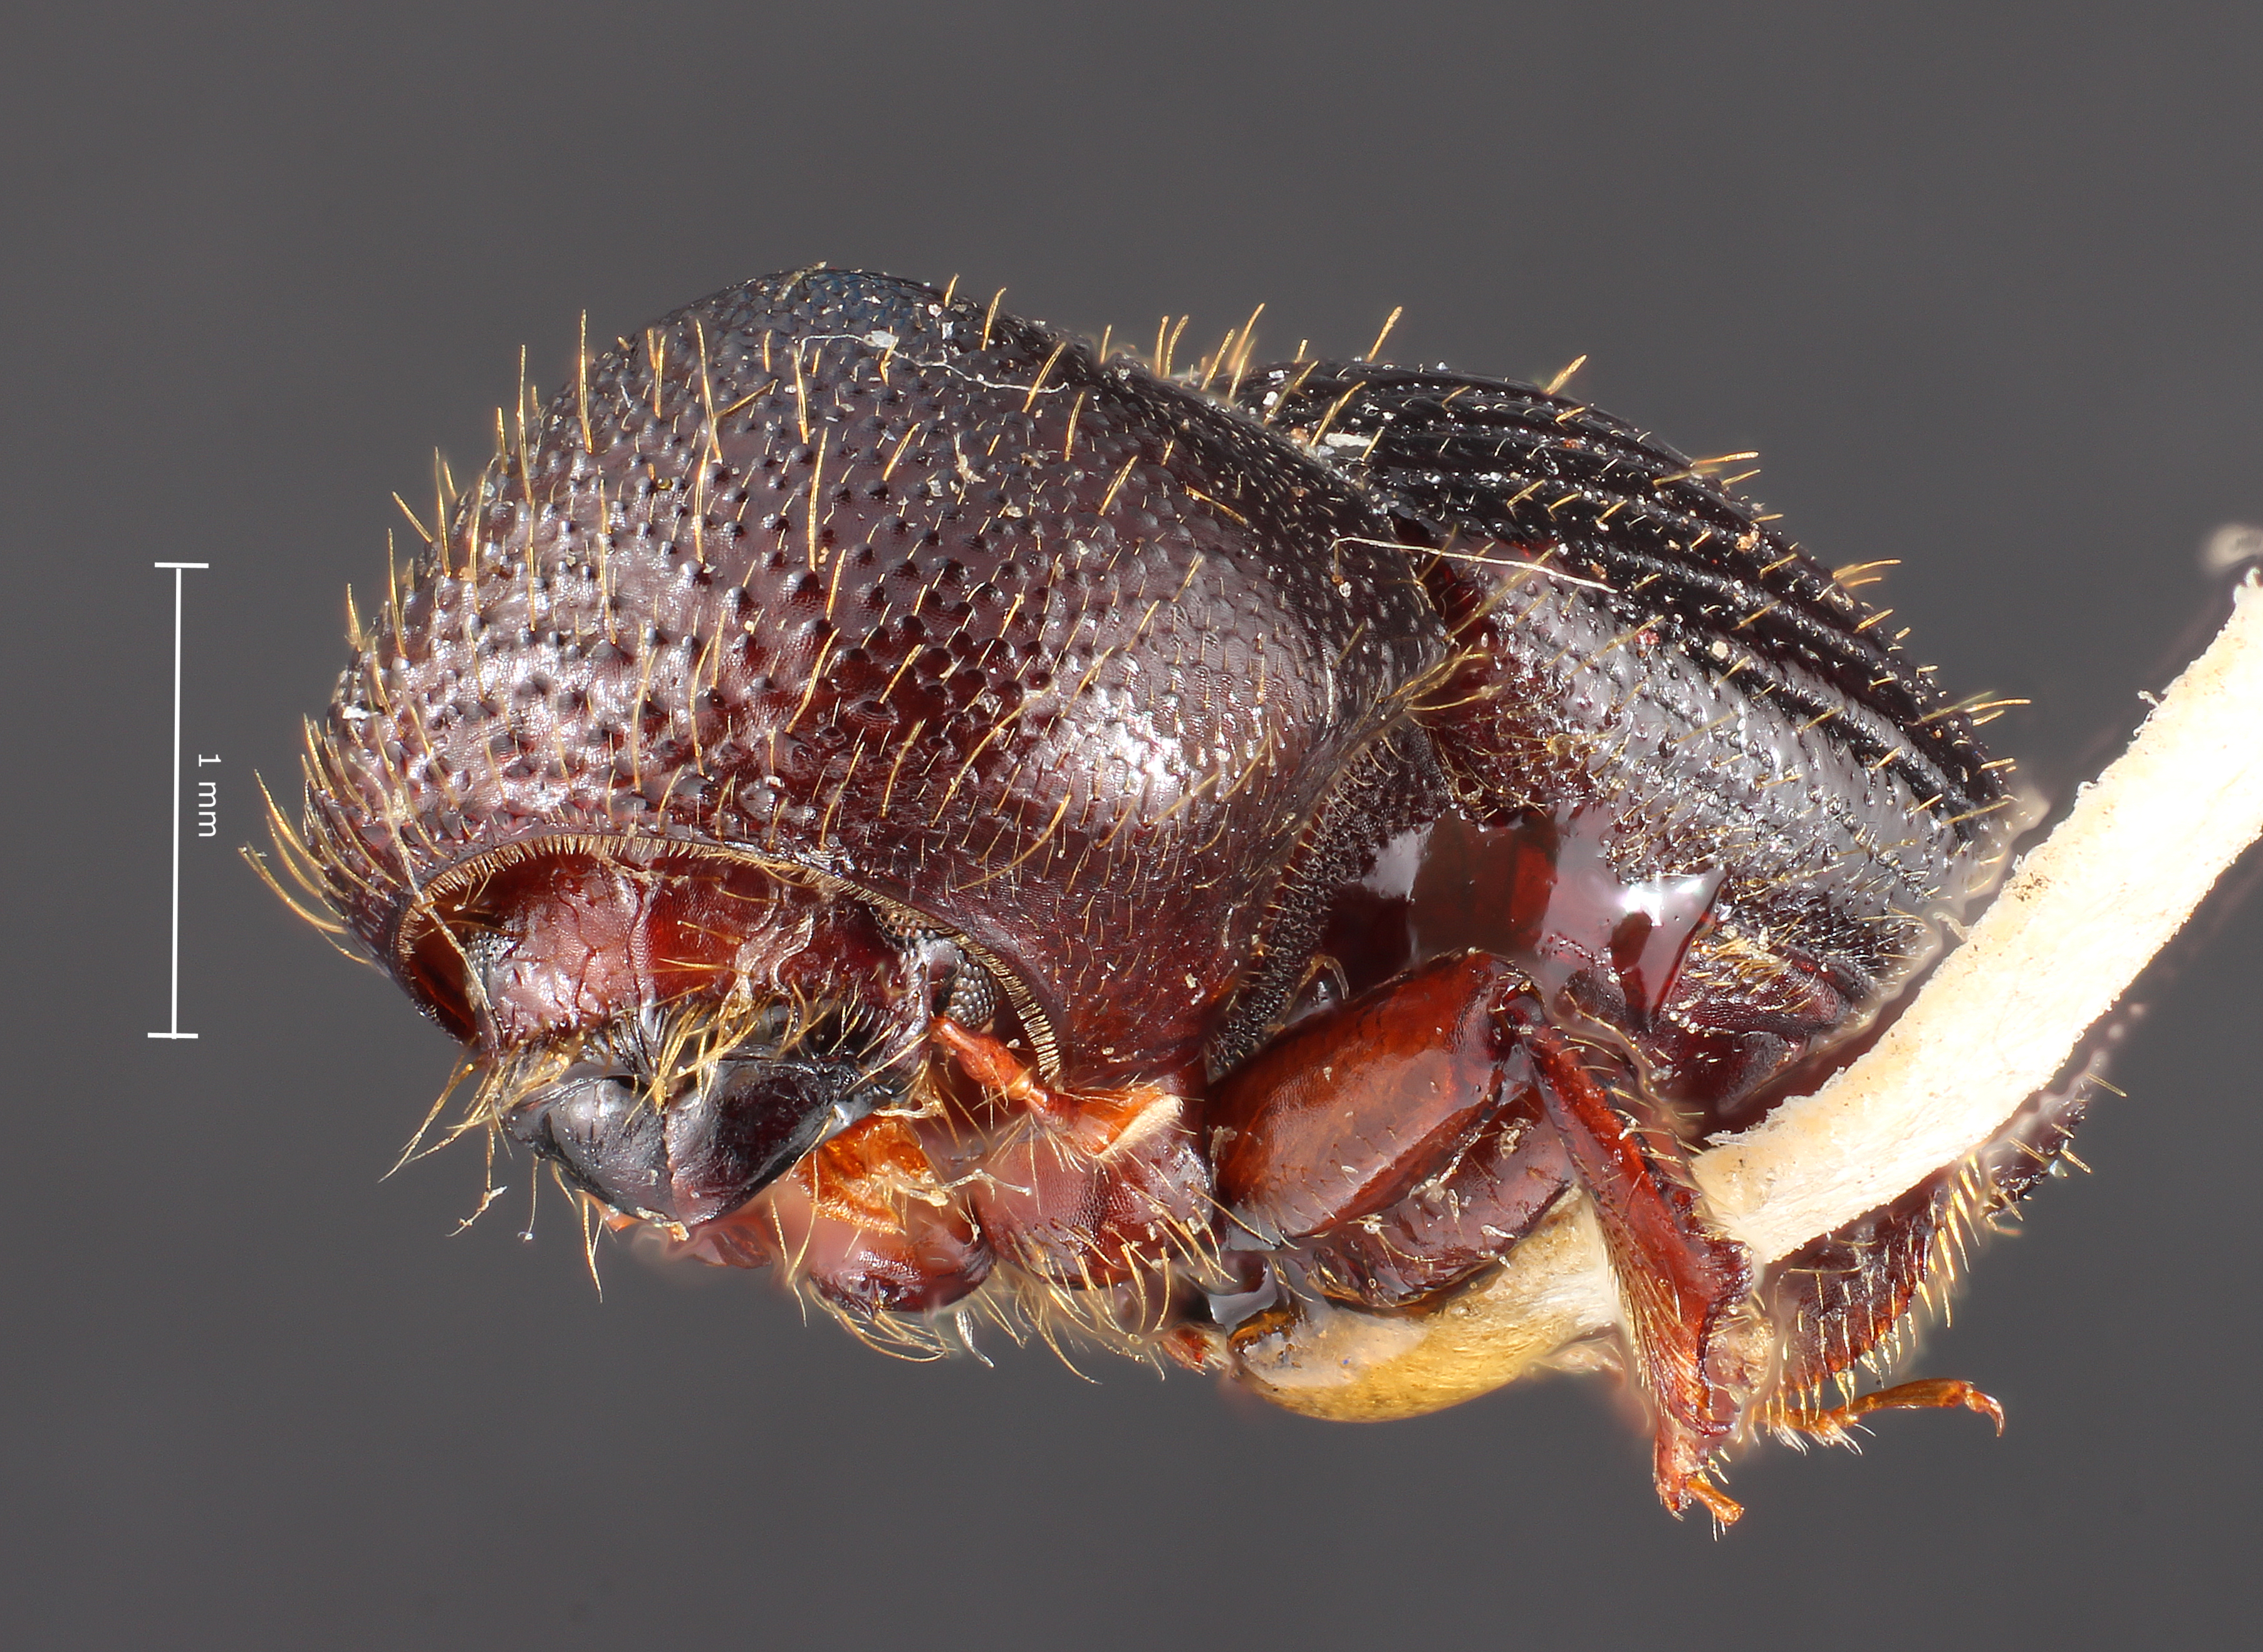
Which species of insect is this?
Boroxylon burgdorfi
